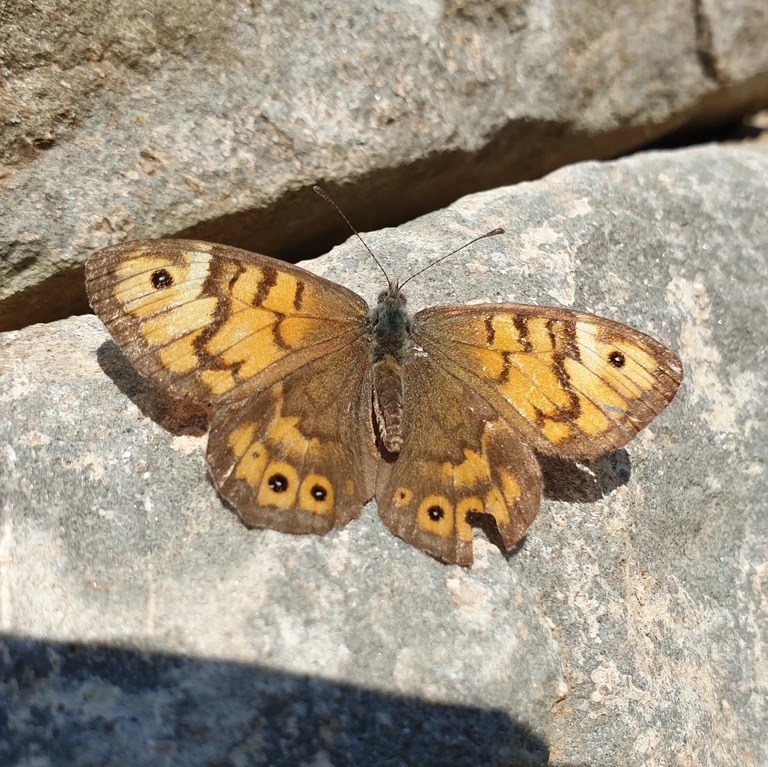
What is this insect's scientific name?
Lasiommata megera (also Pararge megera)
